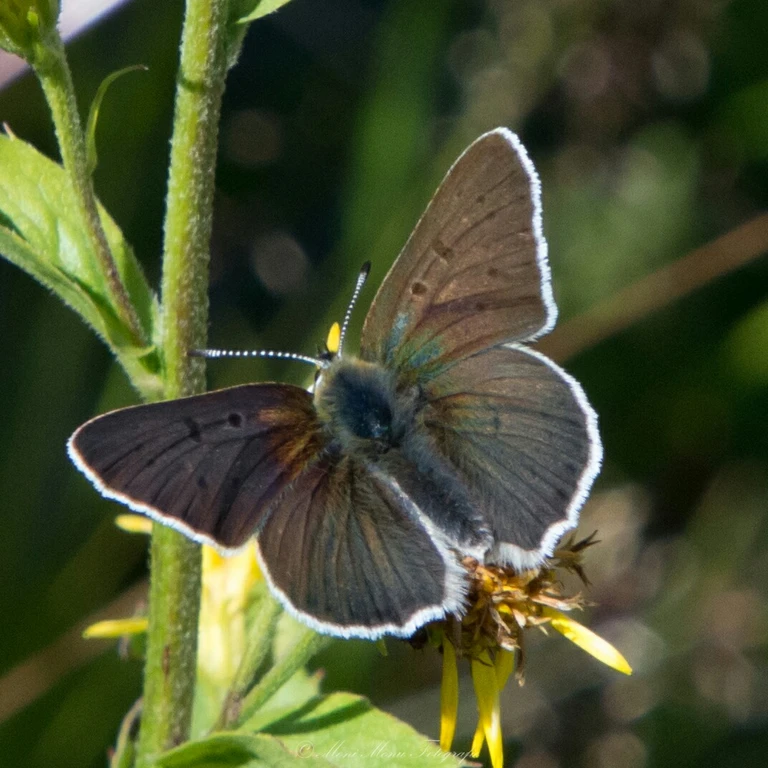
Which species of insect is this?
Lycaena tityrus (also Loweia tityrus)
